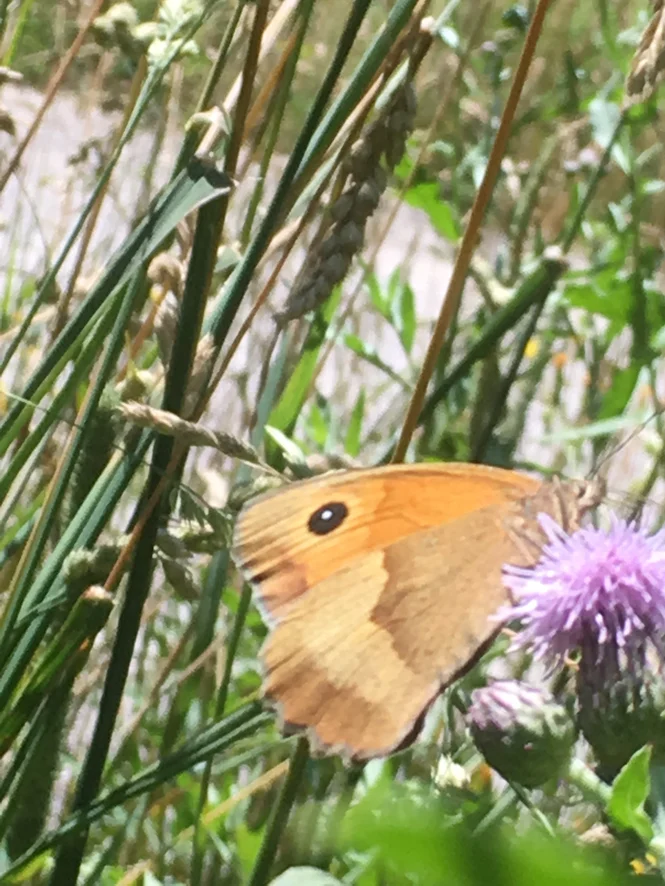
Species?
Maniola jurtina
